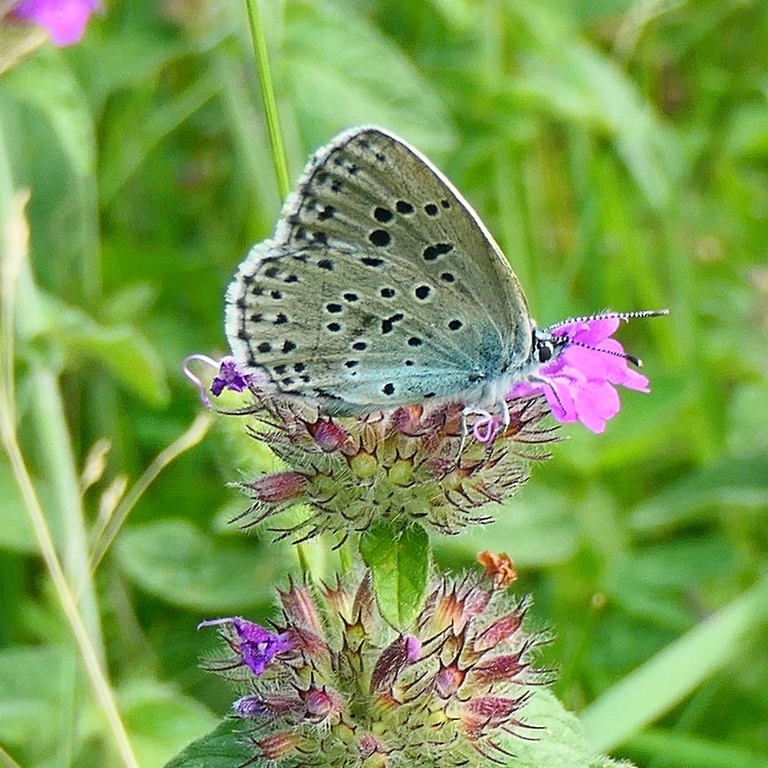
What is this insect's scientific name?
Phengaris arion (also Maculinea arion)
